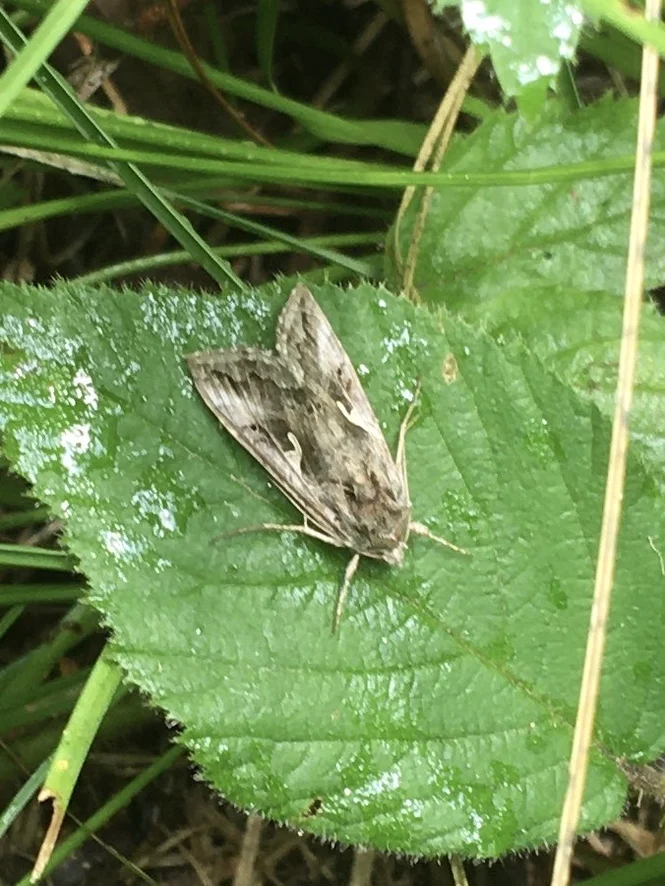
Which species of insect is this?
Autographa gamma
